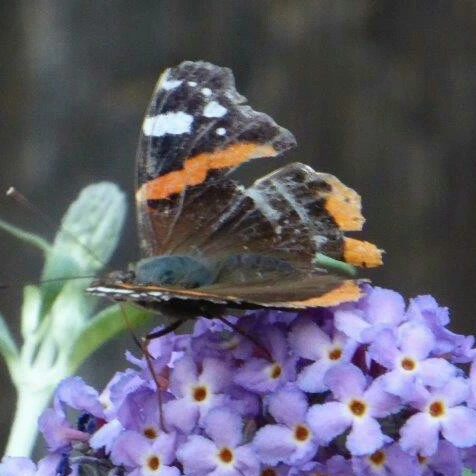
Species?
Vanessa atalanta
